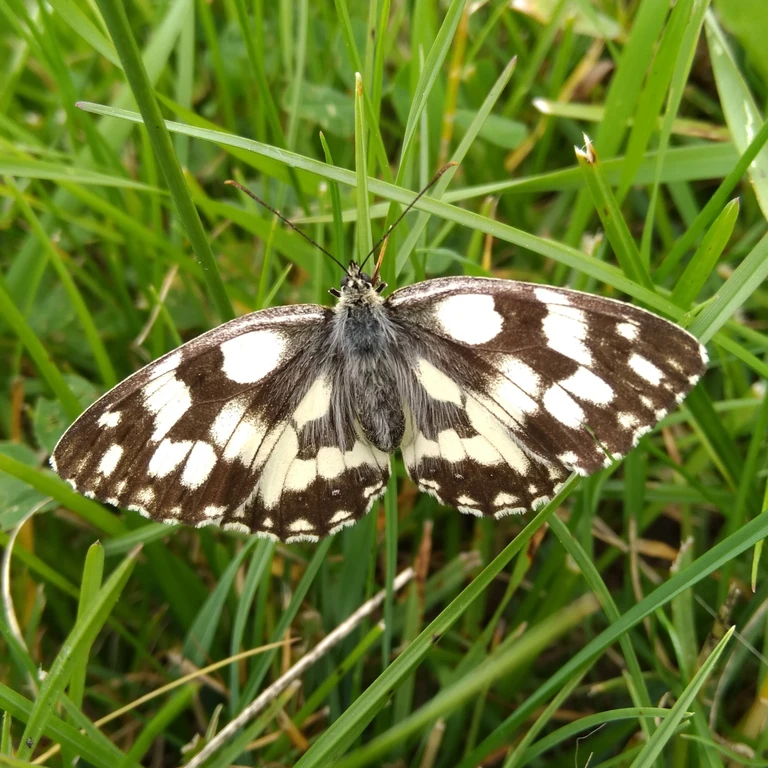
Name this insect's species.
Melanargia galathea
